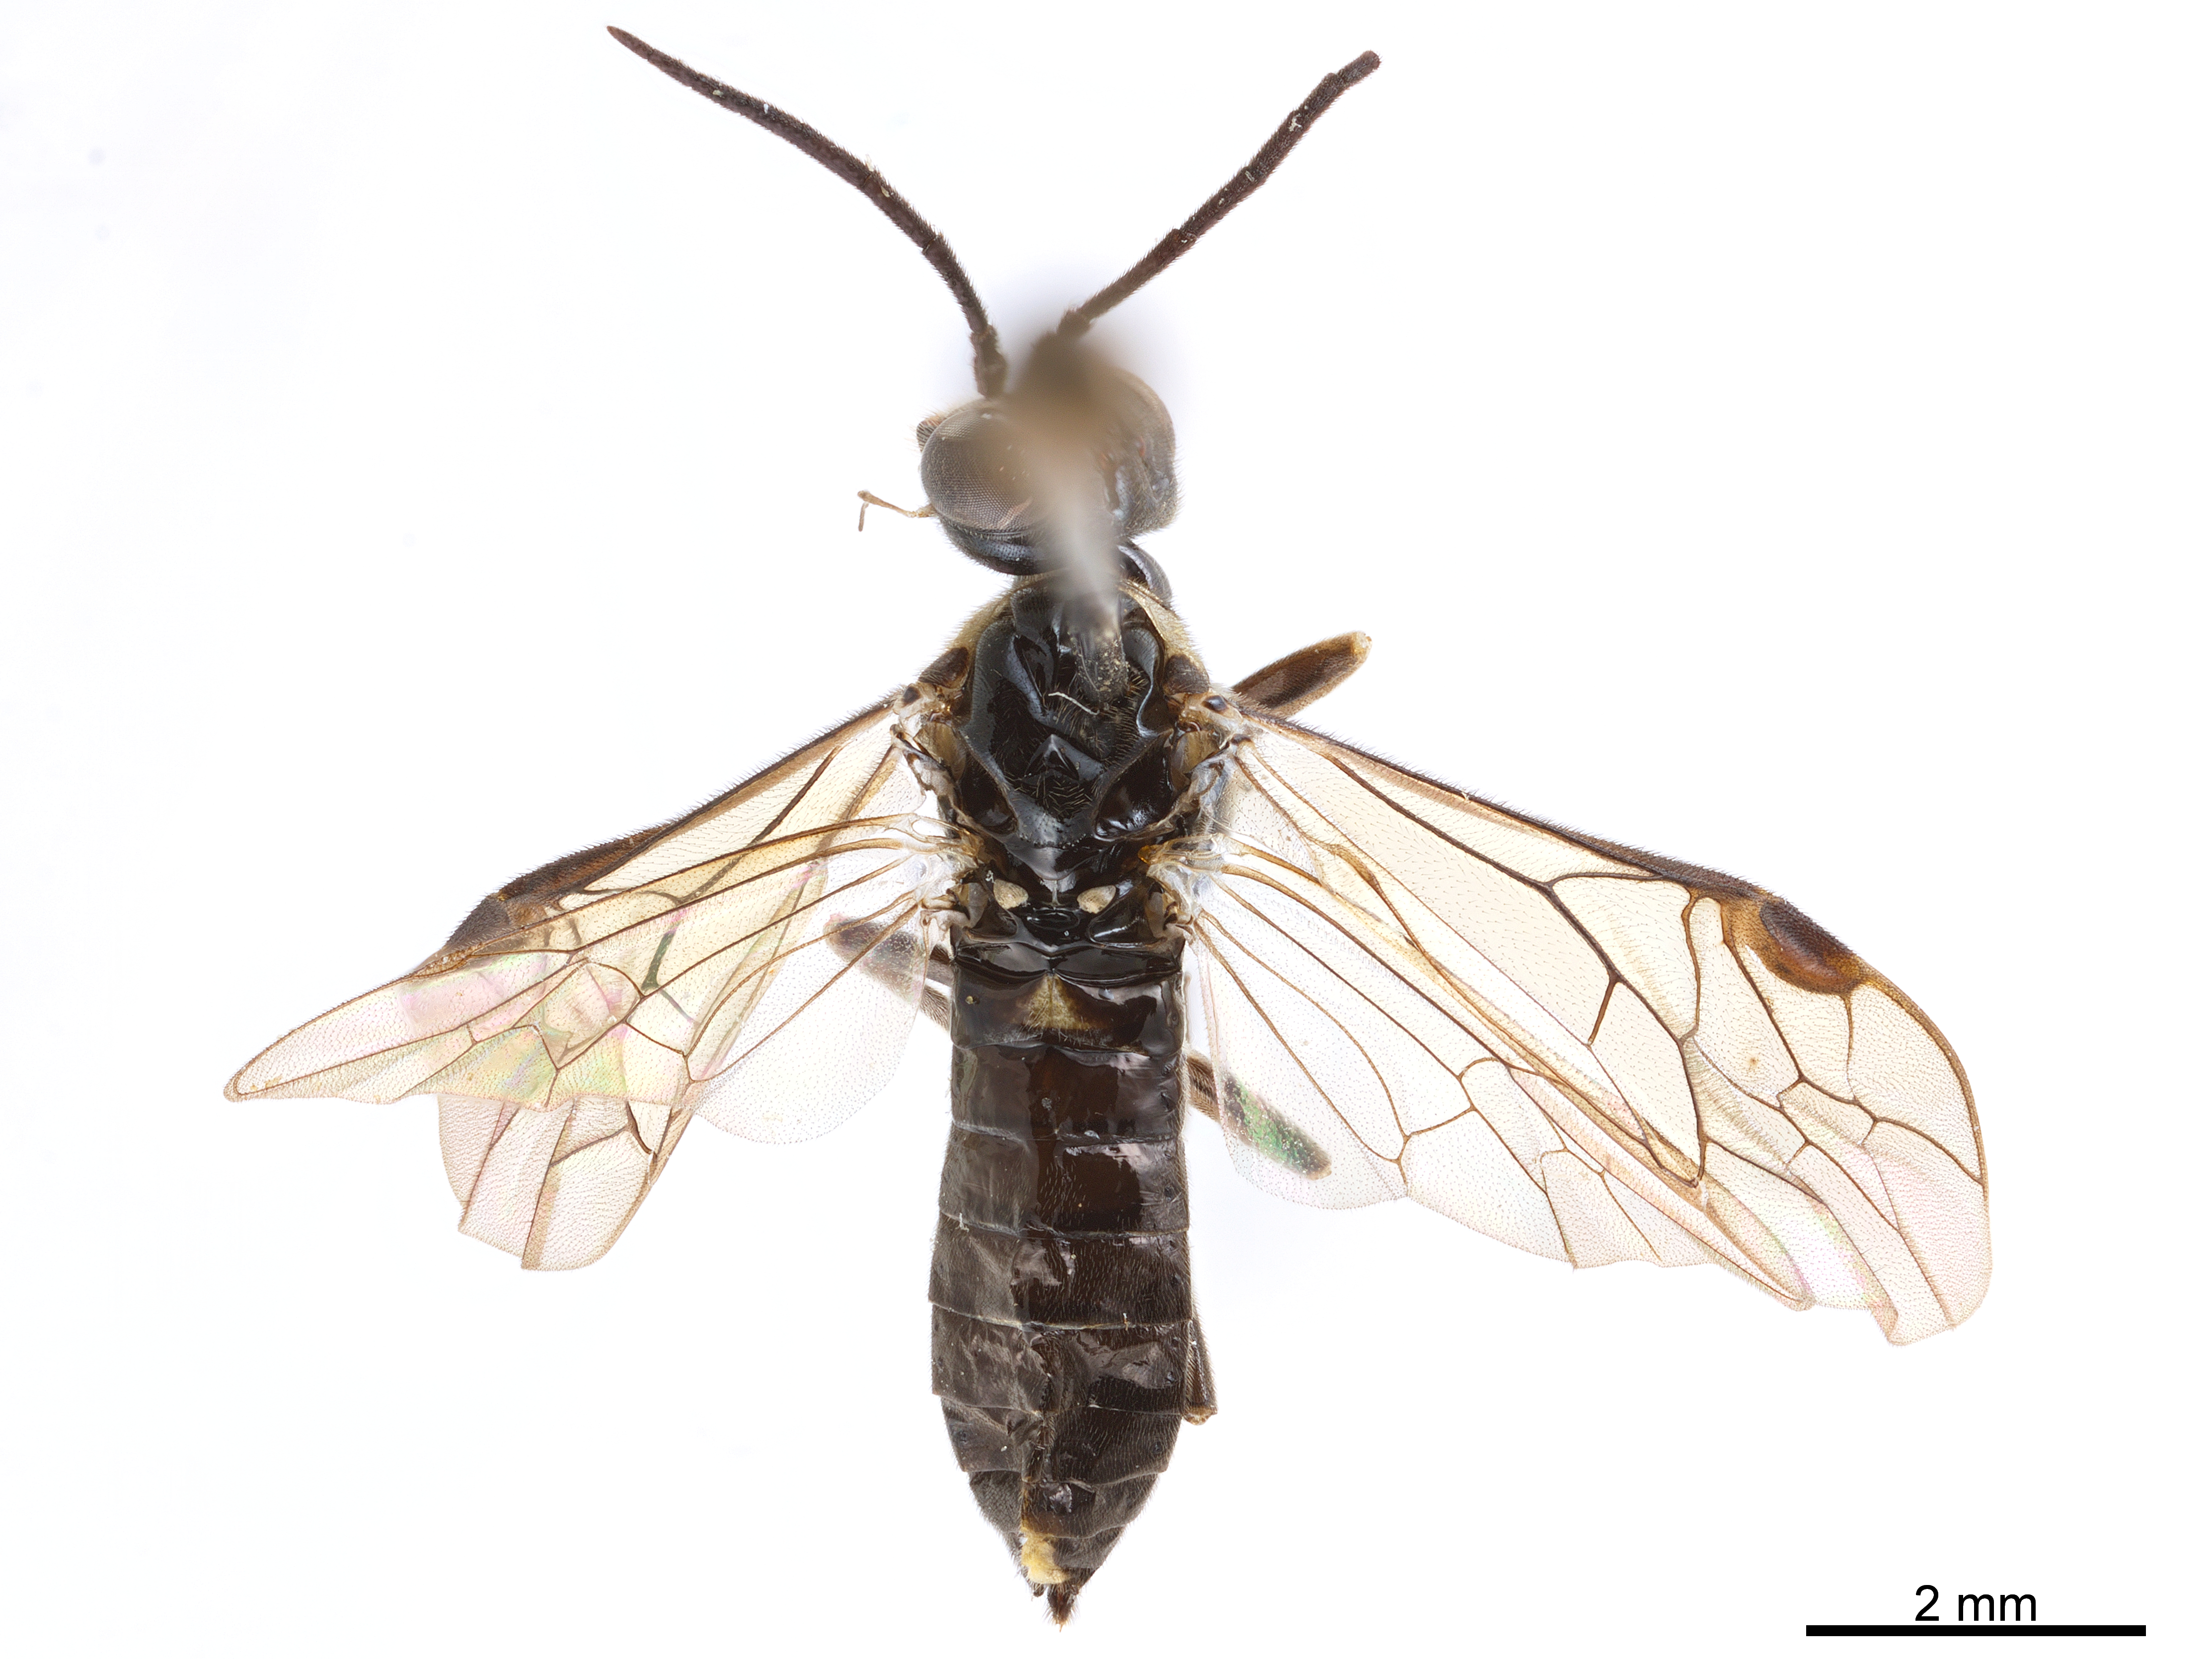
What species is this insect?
Edenticornia zhejiangensis
